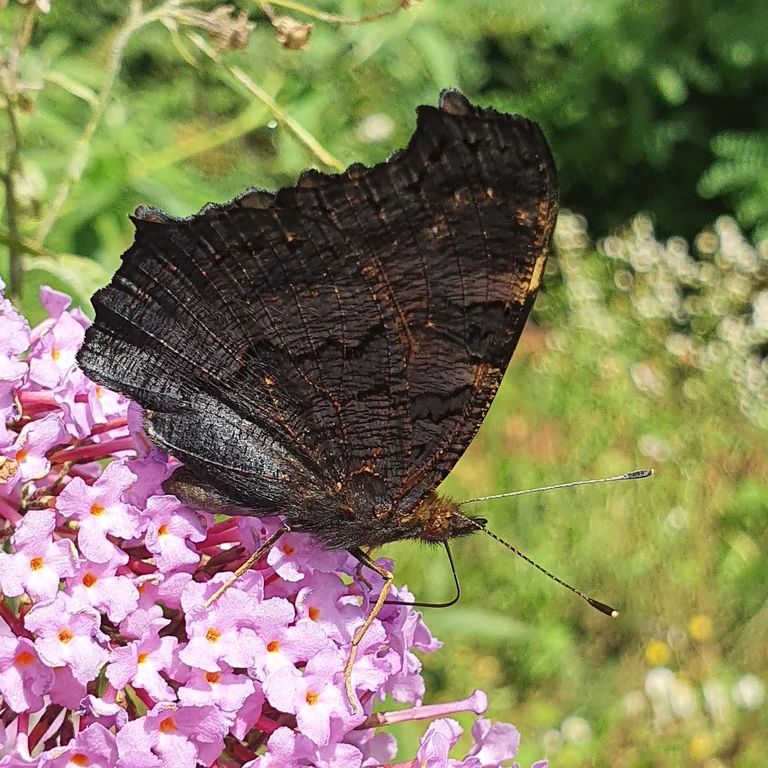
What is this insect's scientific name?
Aglais io
